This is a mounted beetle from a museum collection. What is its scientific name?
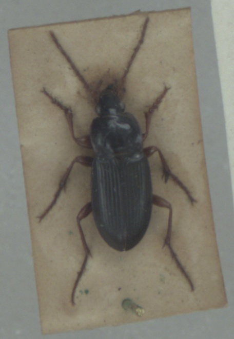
Calathus erratus
